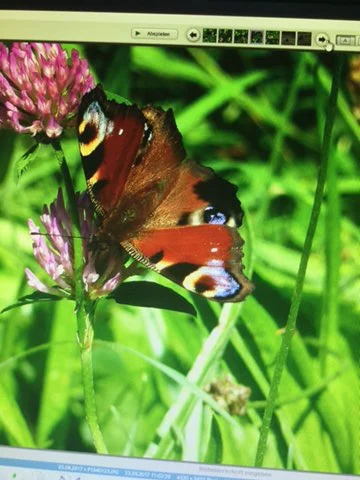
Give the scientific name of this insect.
Aglais io
